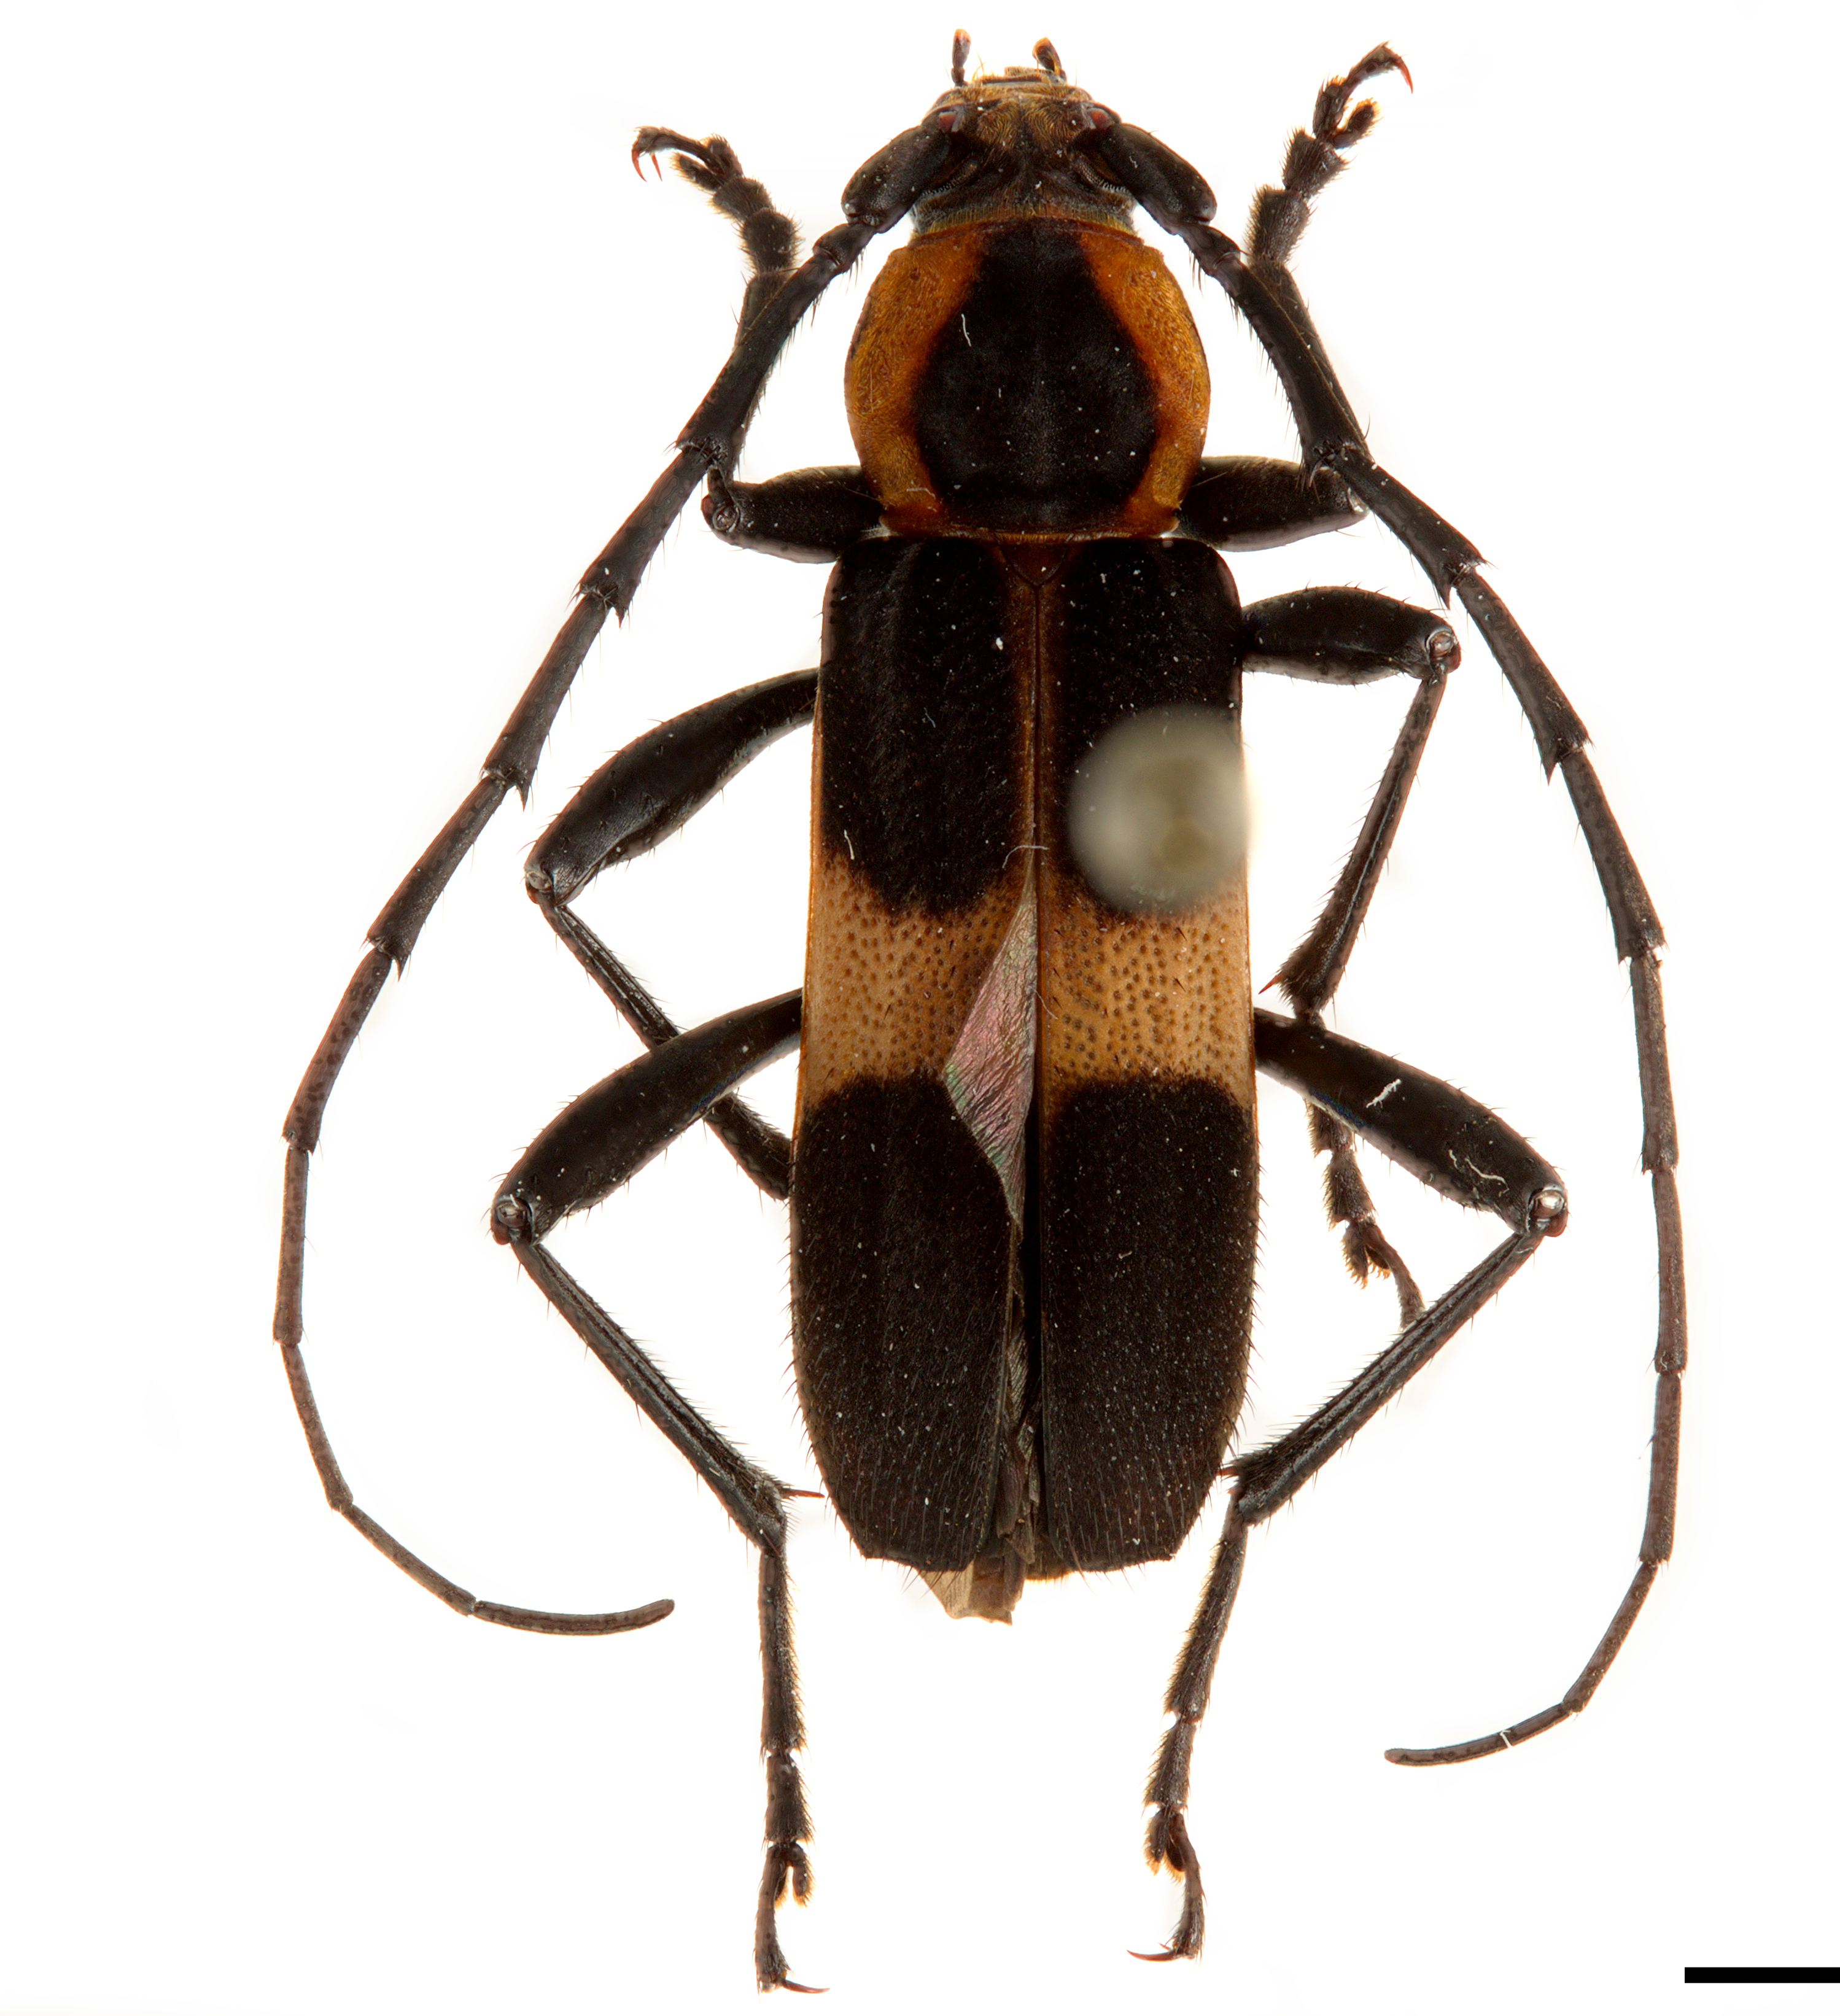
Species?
Mallosoma zonatum
